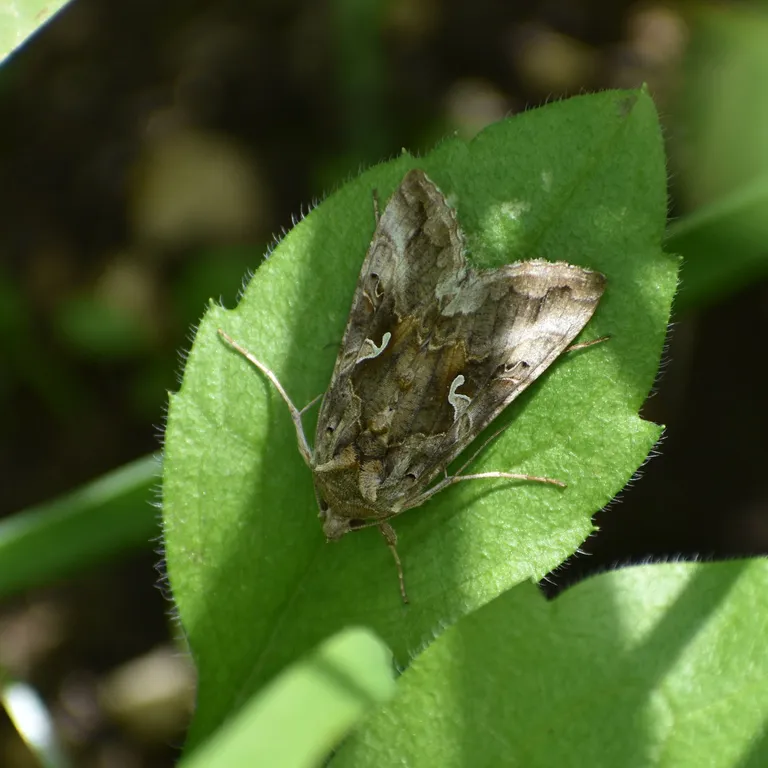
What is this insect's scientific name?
Autographa gamma
